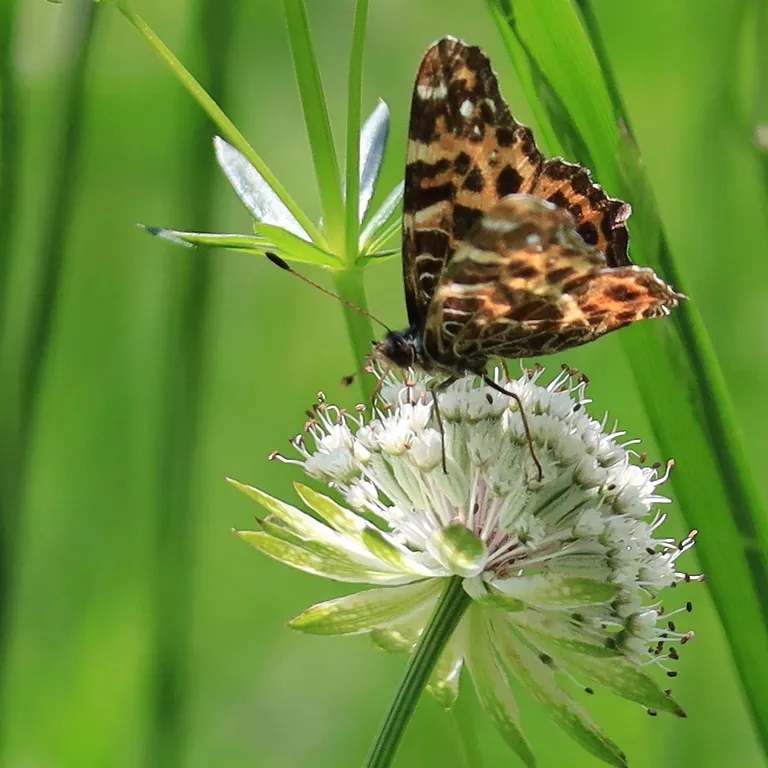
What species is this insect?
Araschnia levana
